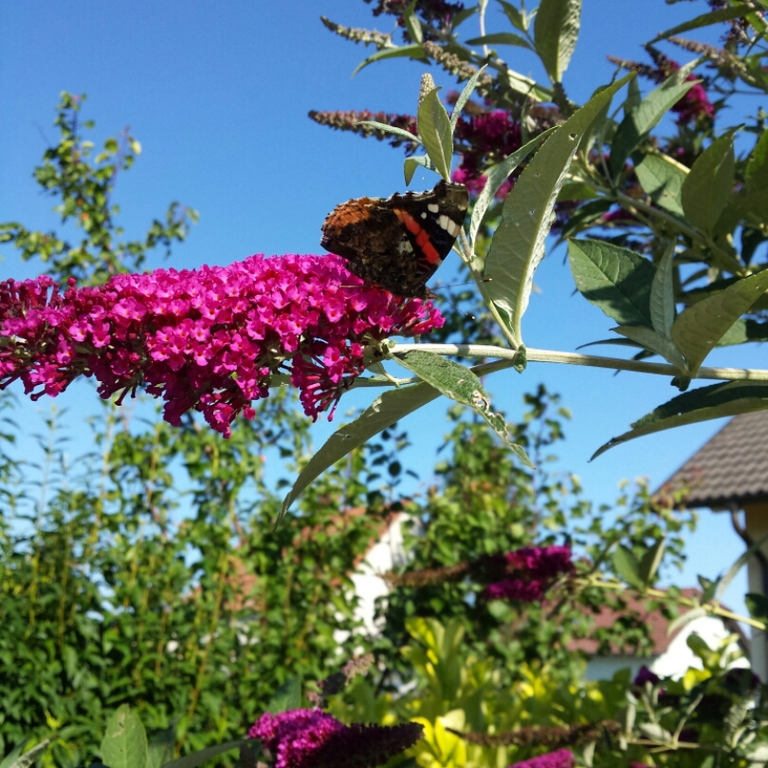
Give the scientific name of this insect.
Vanessa atalanta
